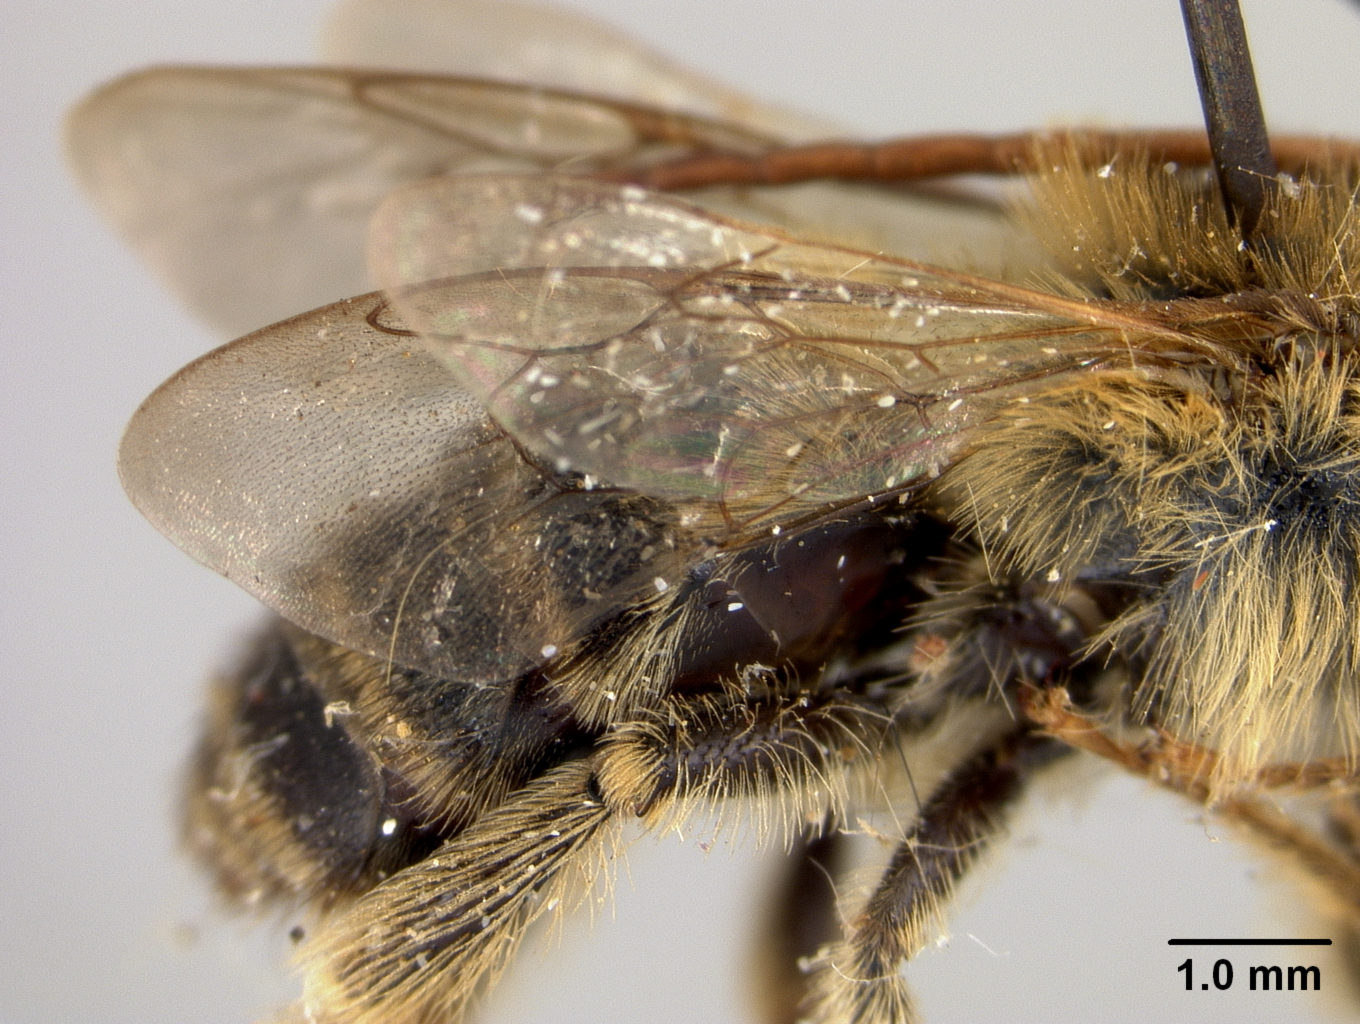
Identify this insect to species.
Melissodes antiguensis
